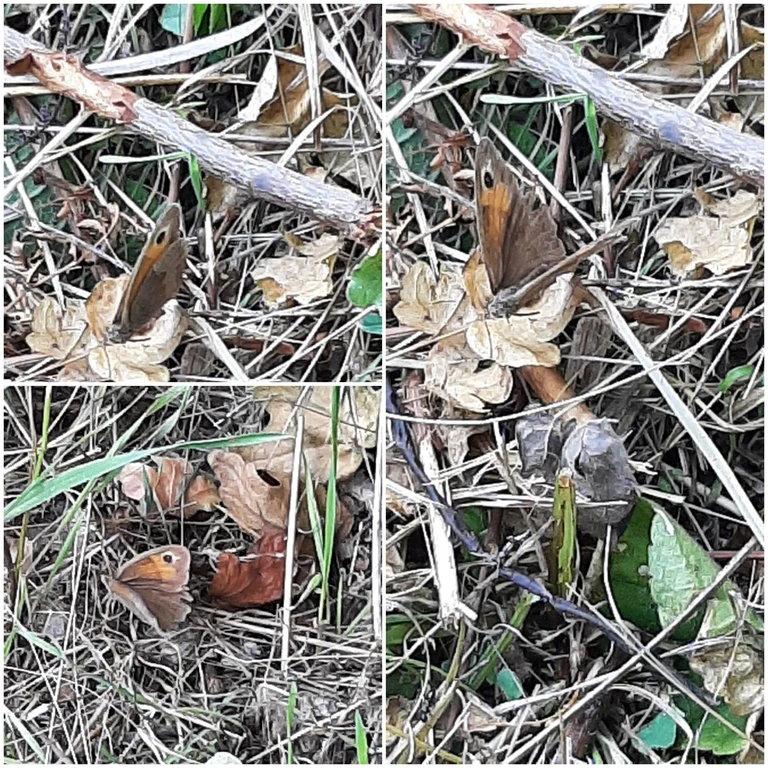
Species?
Maniola jurtina
